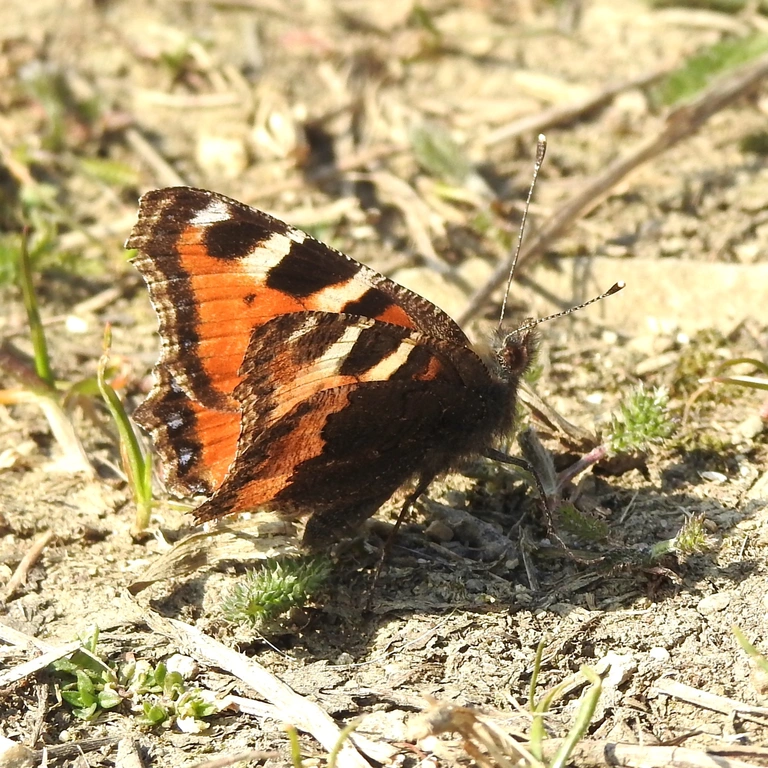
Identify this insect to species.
Aglais urticae
